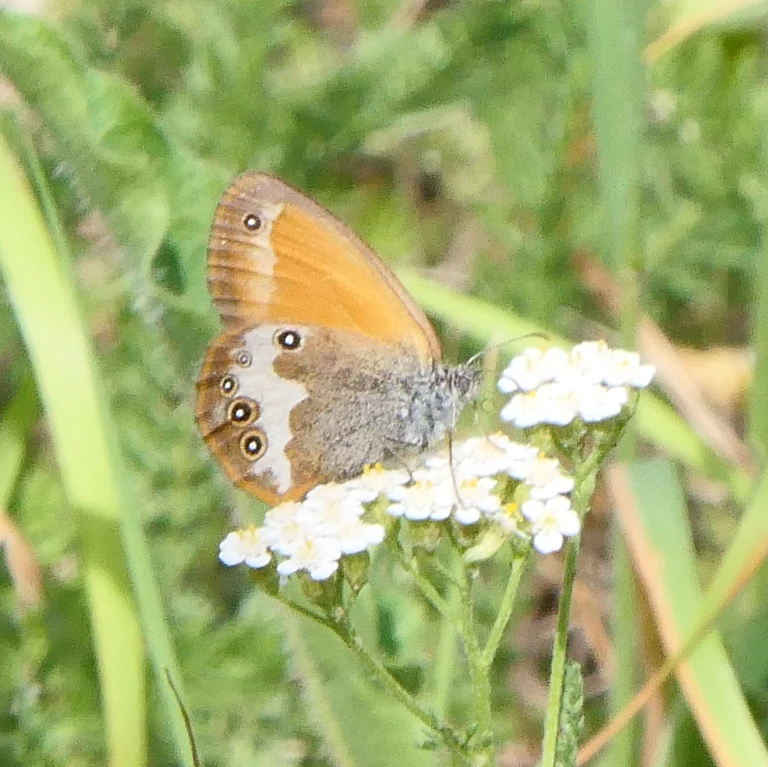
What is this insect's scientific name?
Coenonympha arcania
